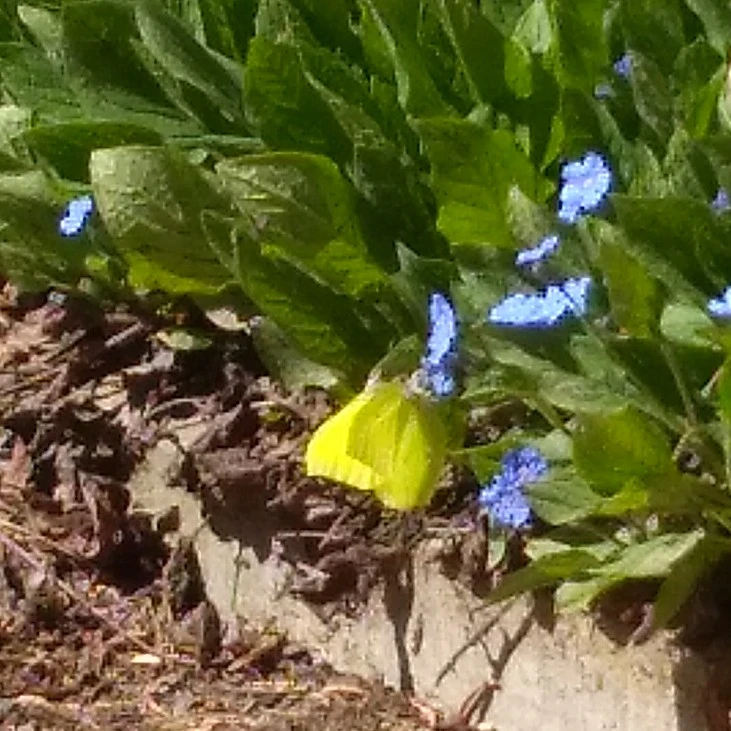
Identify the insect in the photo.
Gonepteryx rhamni
